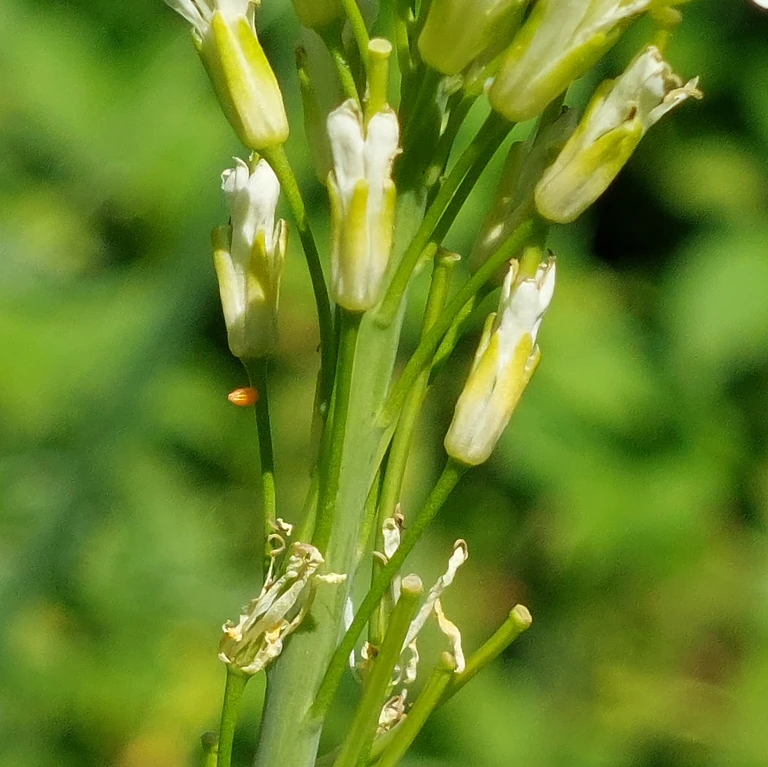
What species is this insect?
Anthocharis cardamines
